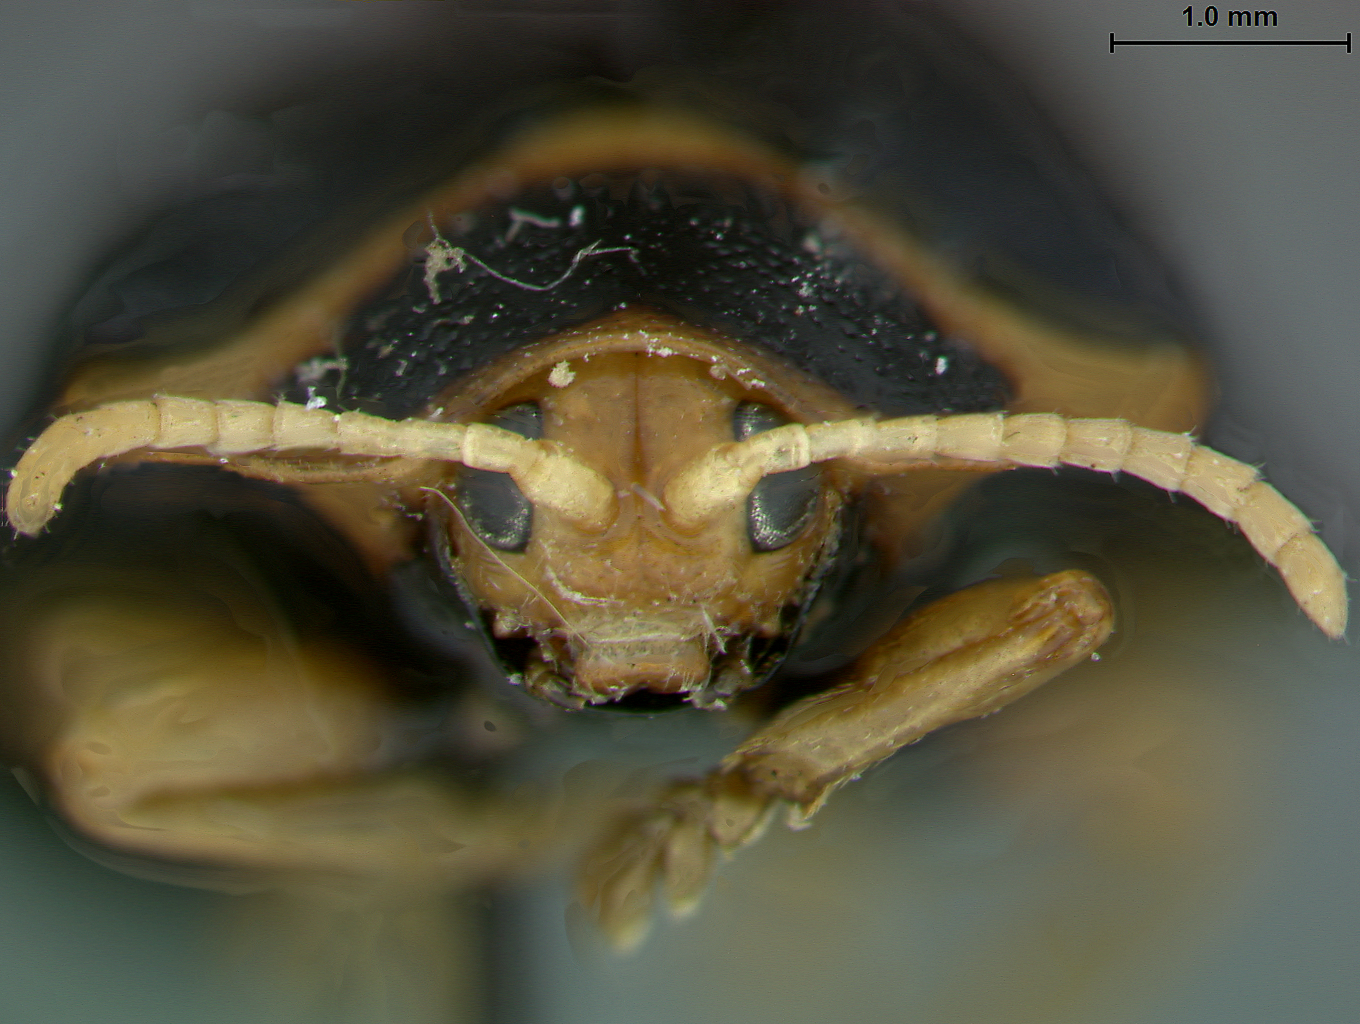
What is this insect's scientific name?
Stoiba fascicollis
